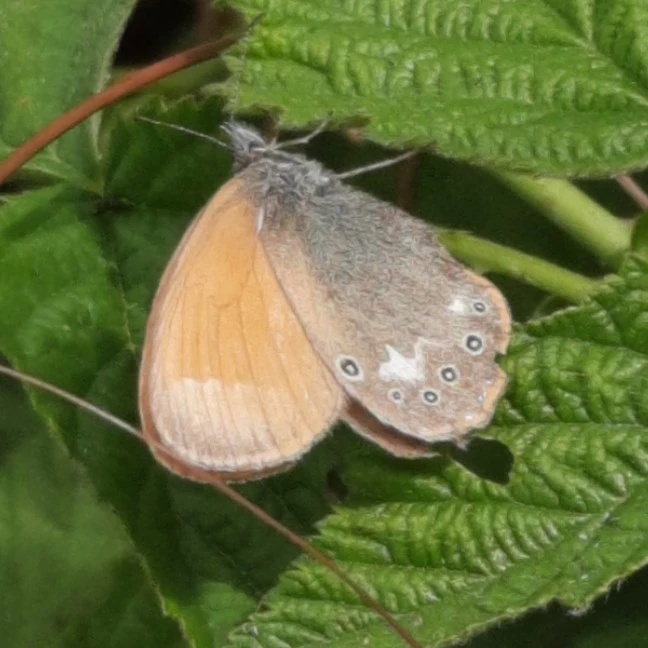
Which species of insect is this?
Coenonympha glycerion (also Coenonympha iphis)
